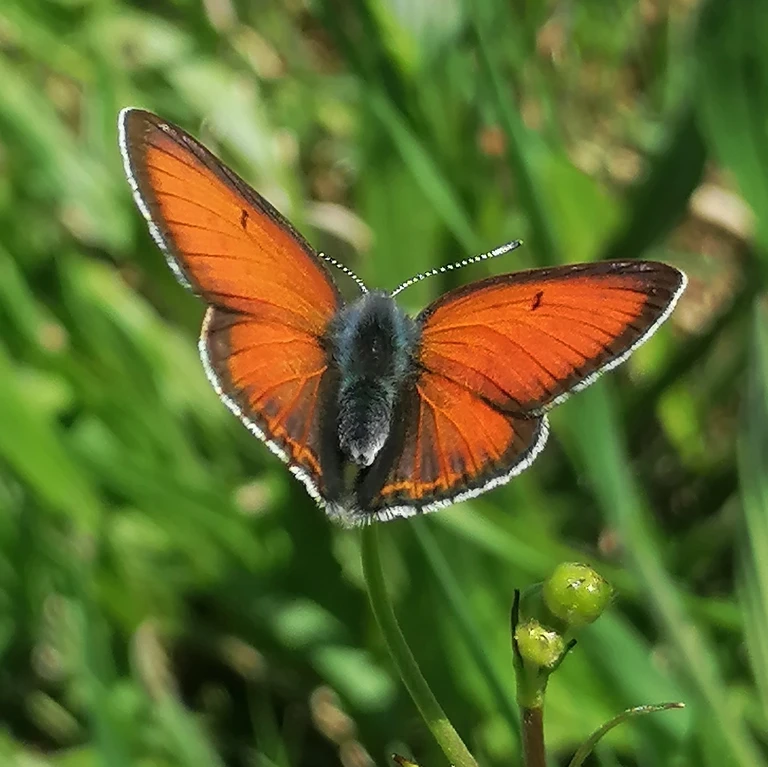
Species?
Lycaena hippothoe (also Palaeochrysophanus hippothoe)
